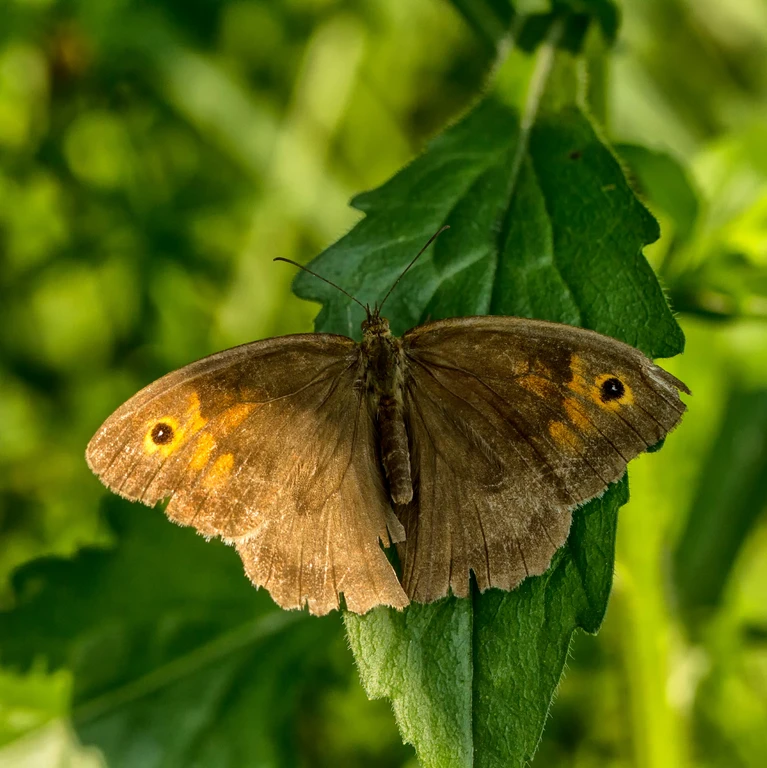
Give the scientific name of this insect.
Maniola jurtina
